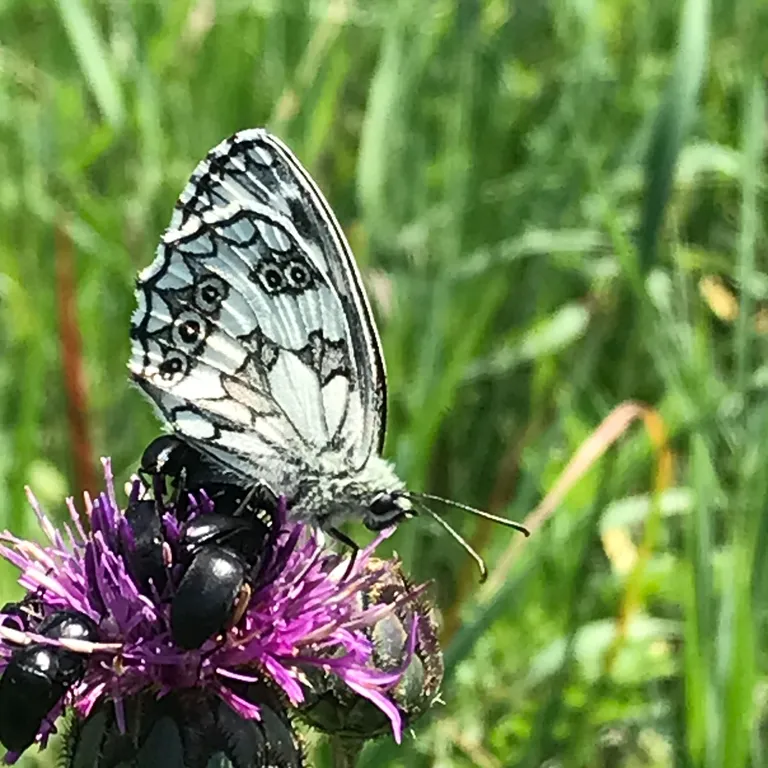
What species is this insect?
Melanargia galathea
